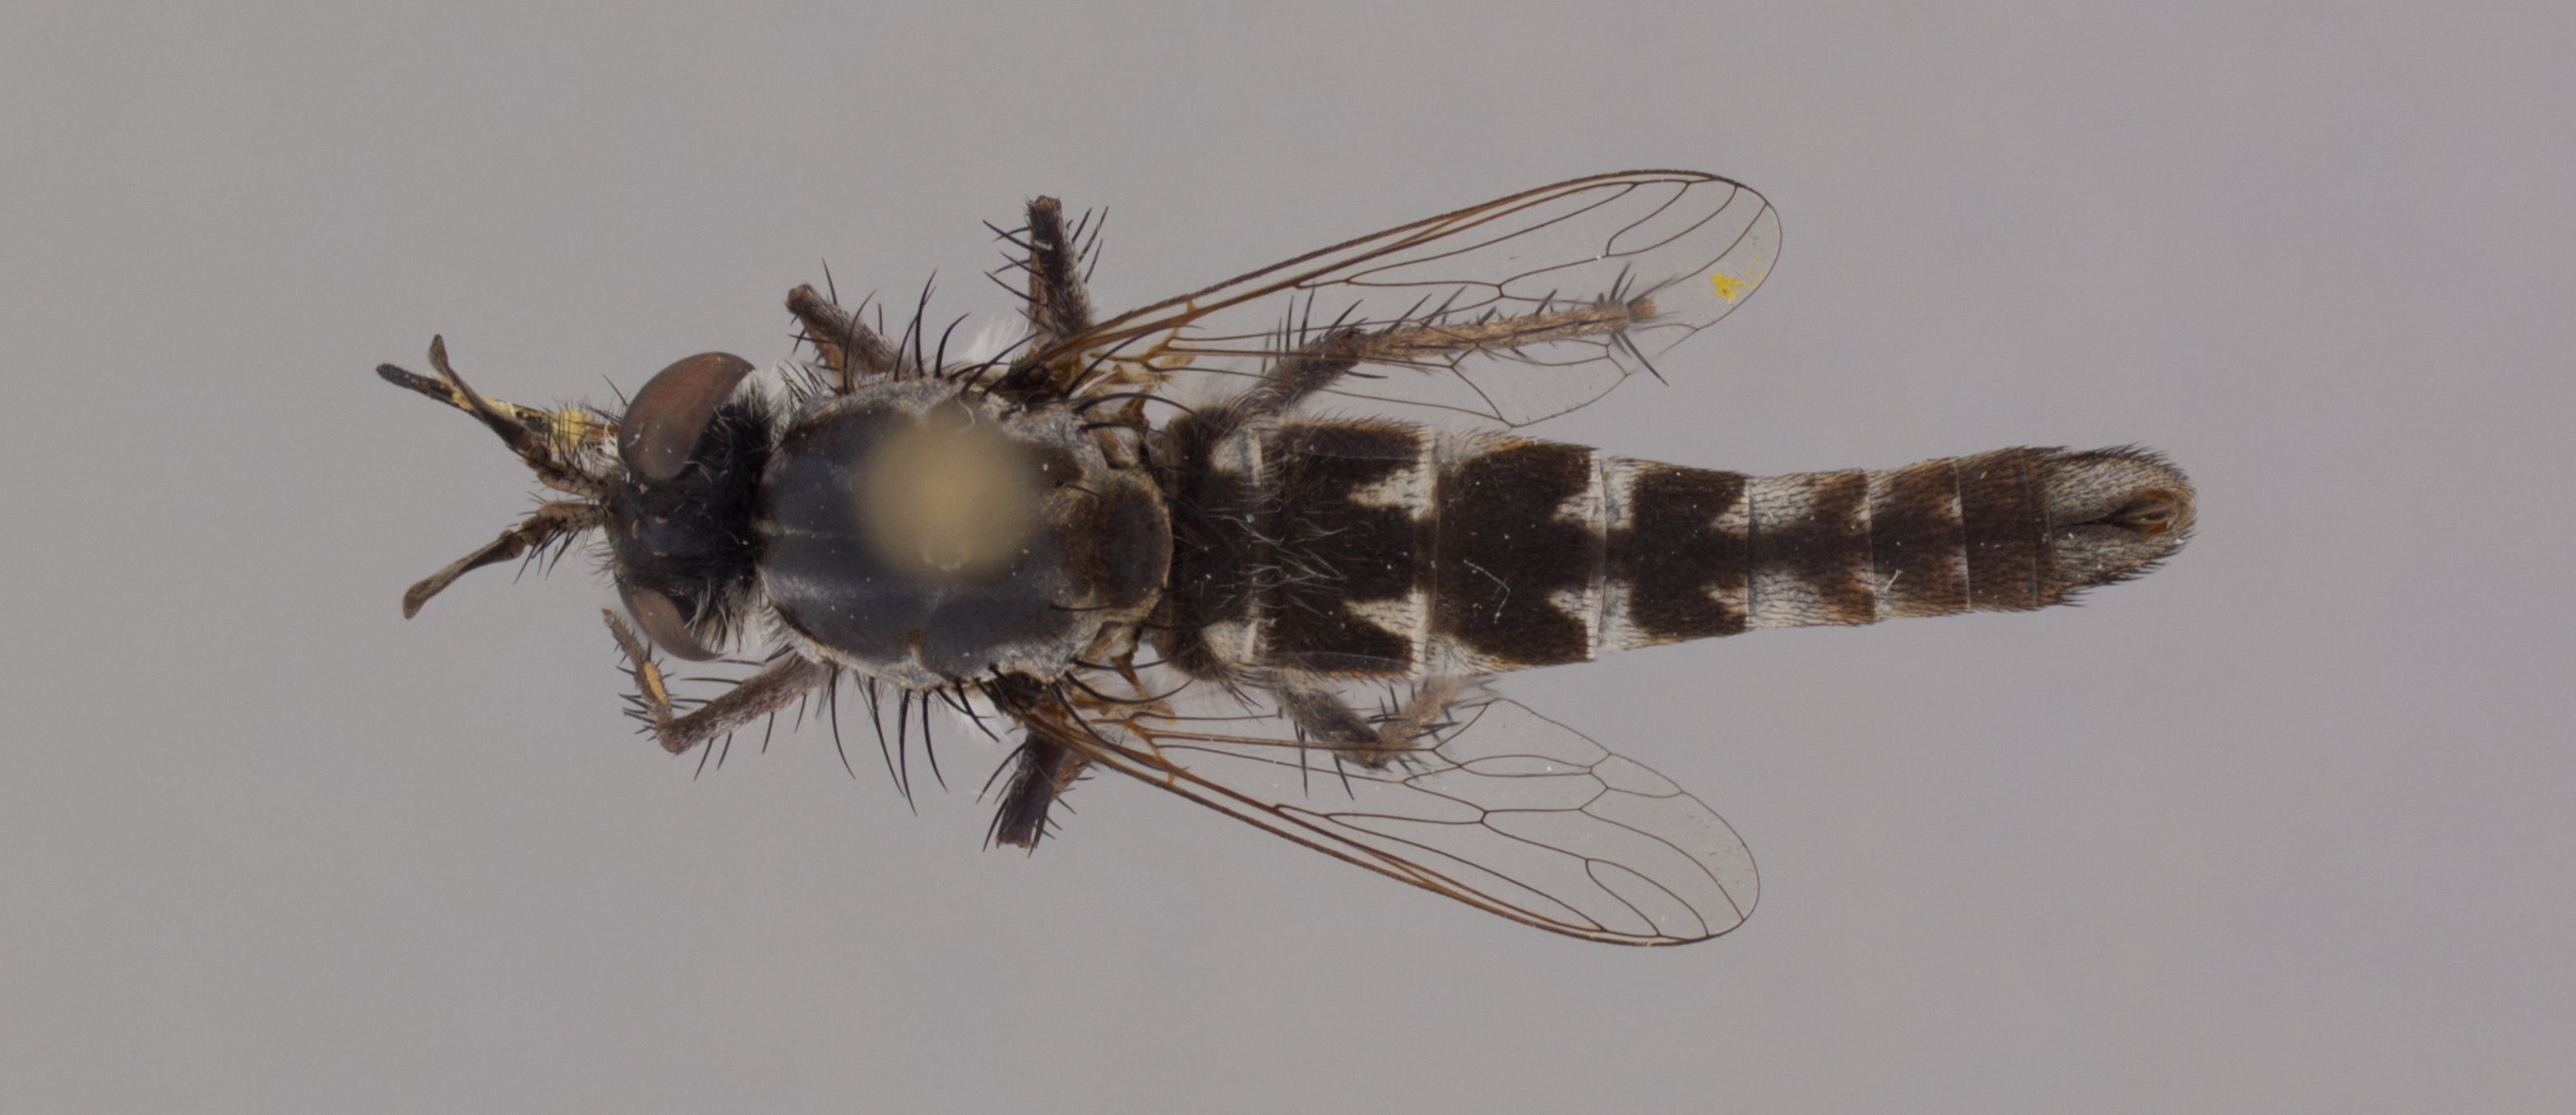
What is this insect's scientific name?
Apiocera minor
